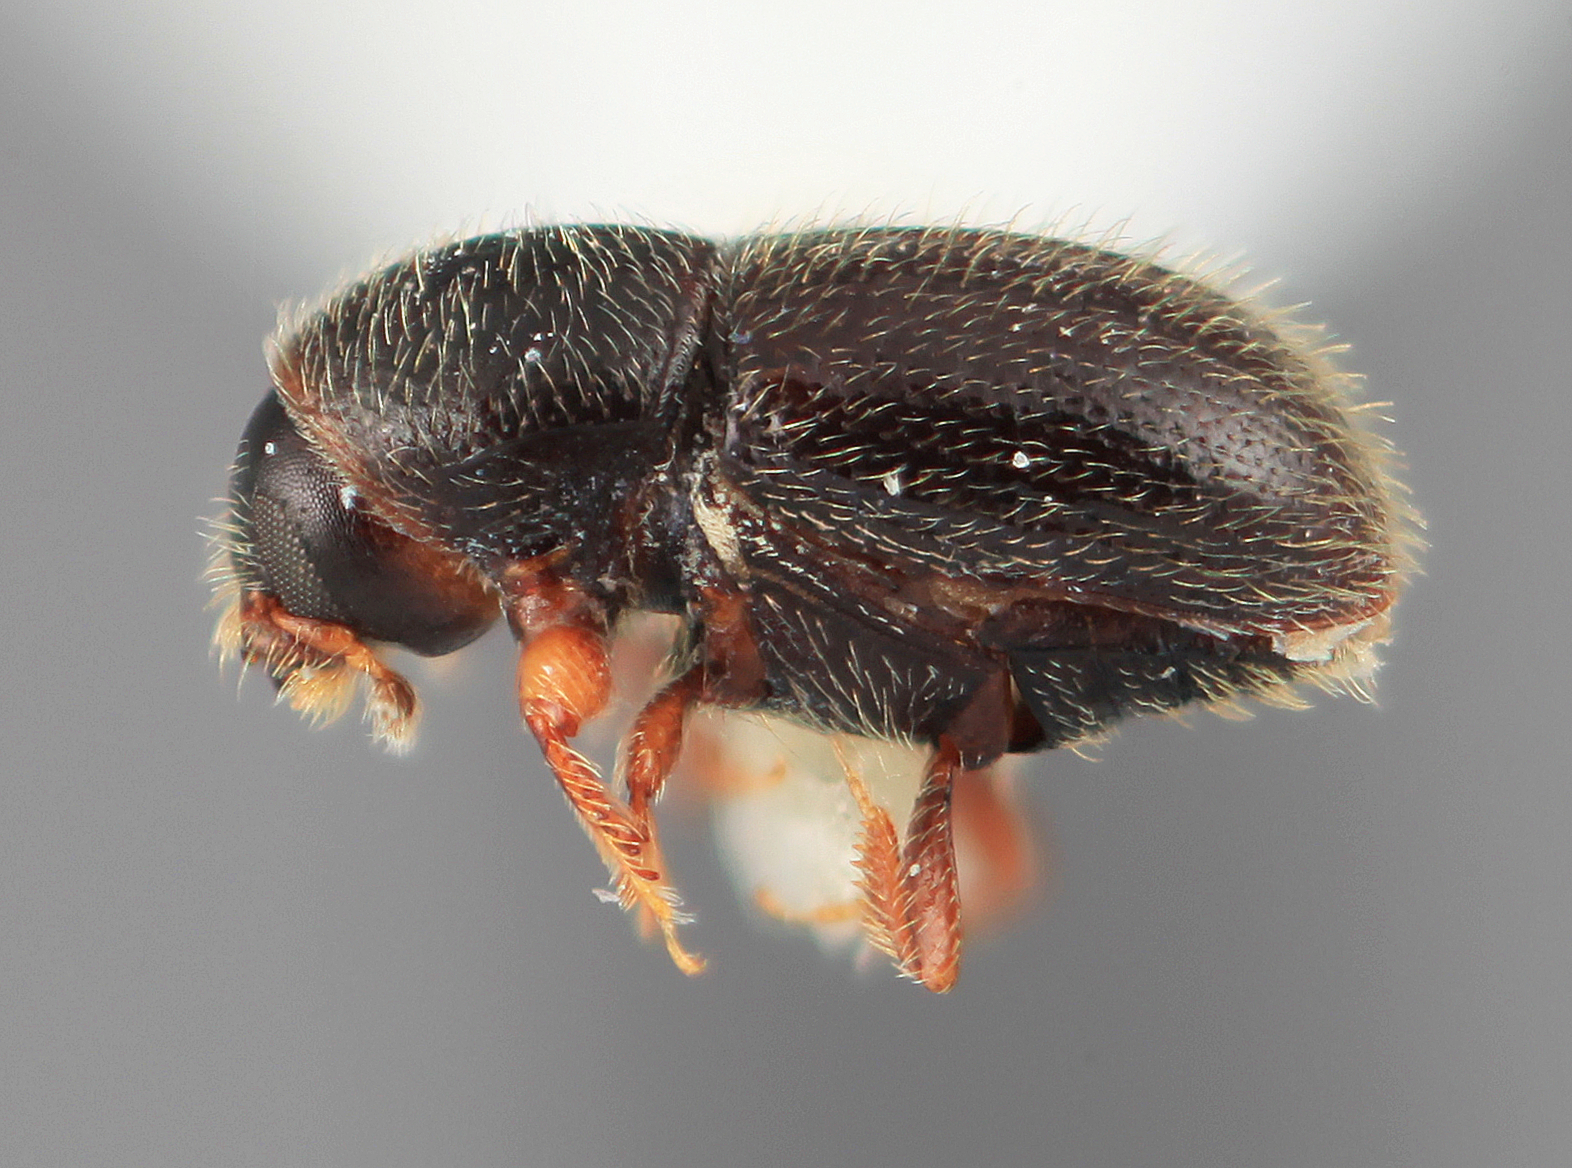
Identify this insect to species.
Scolytodes crinitus
